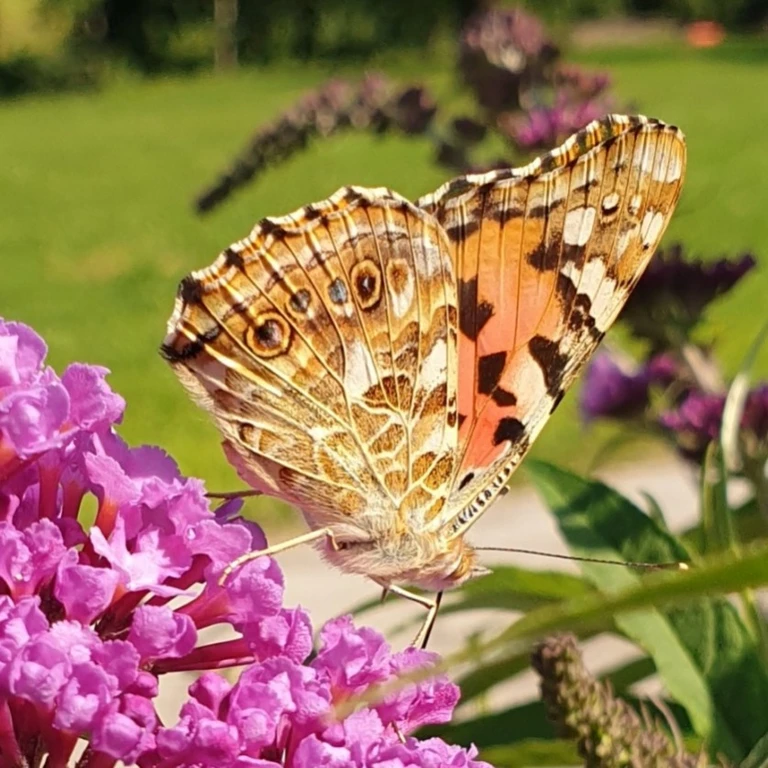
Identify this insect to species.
Vanessa cardui
